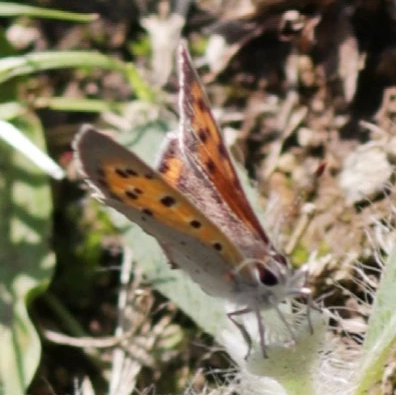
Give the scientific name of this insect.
Lycaena phlaeas
